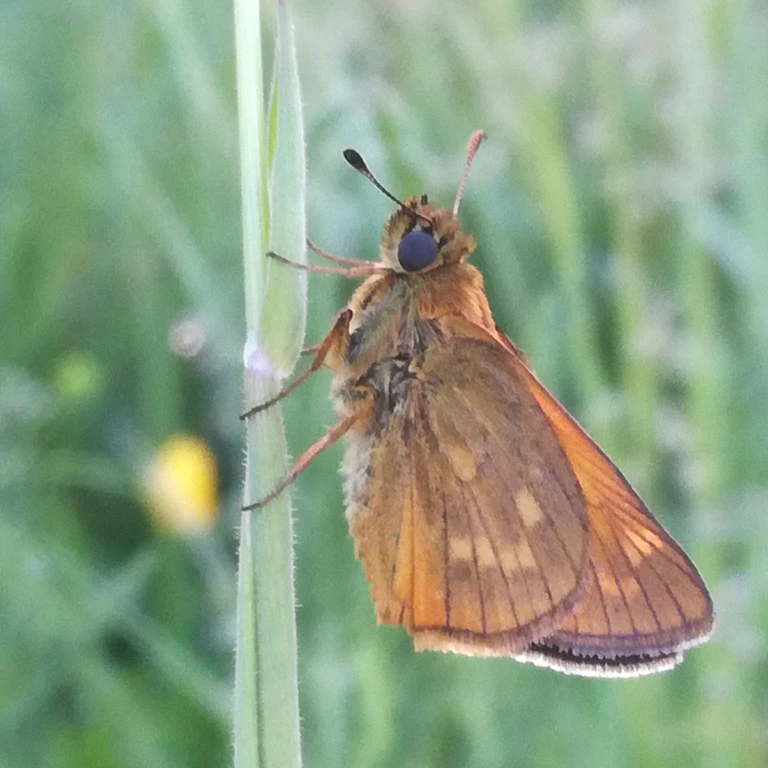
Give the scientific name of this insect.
Ochlodes sylvanus (also Ochlodes venata)
